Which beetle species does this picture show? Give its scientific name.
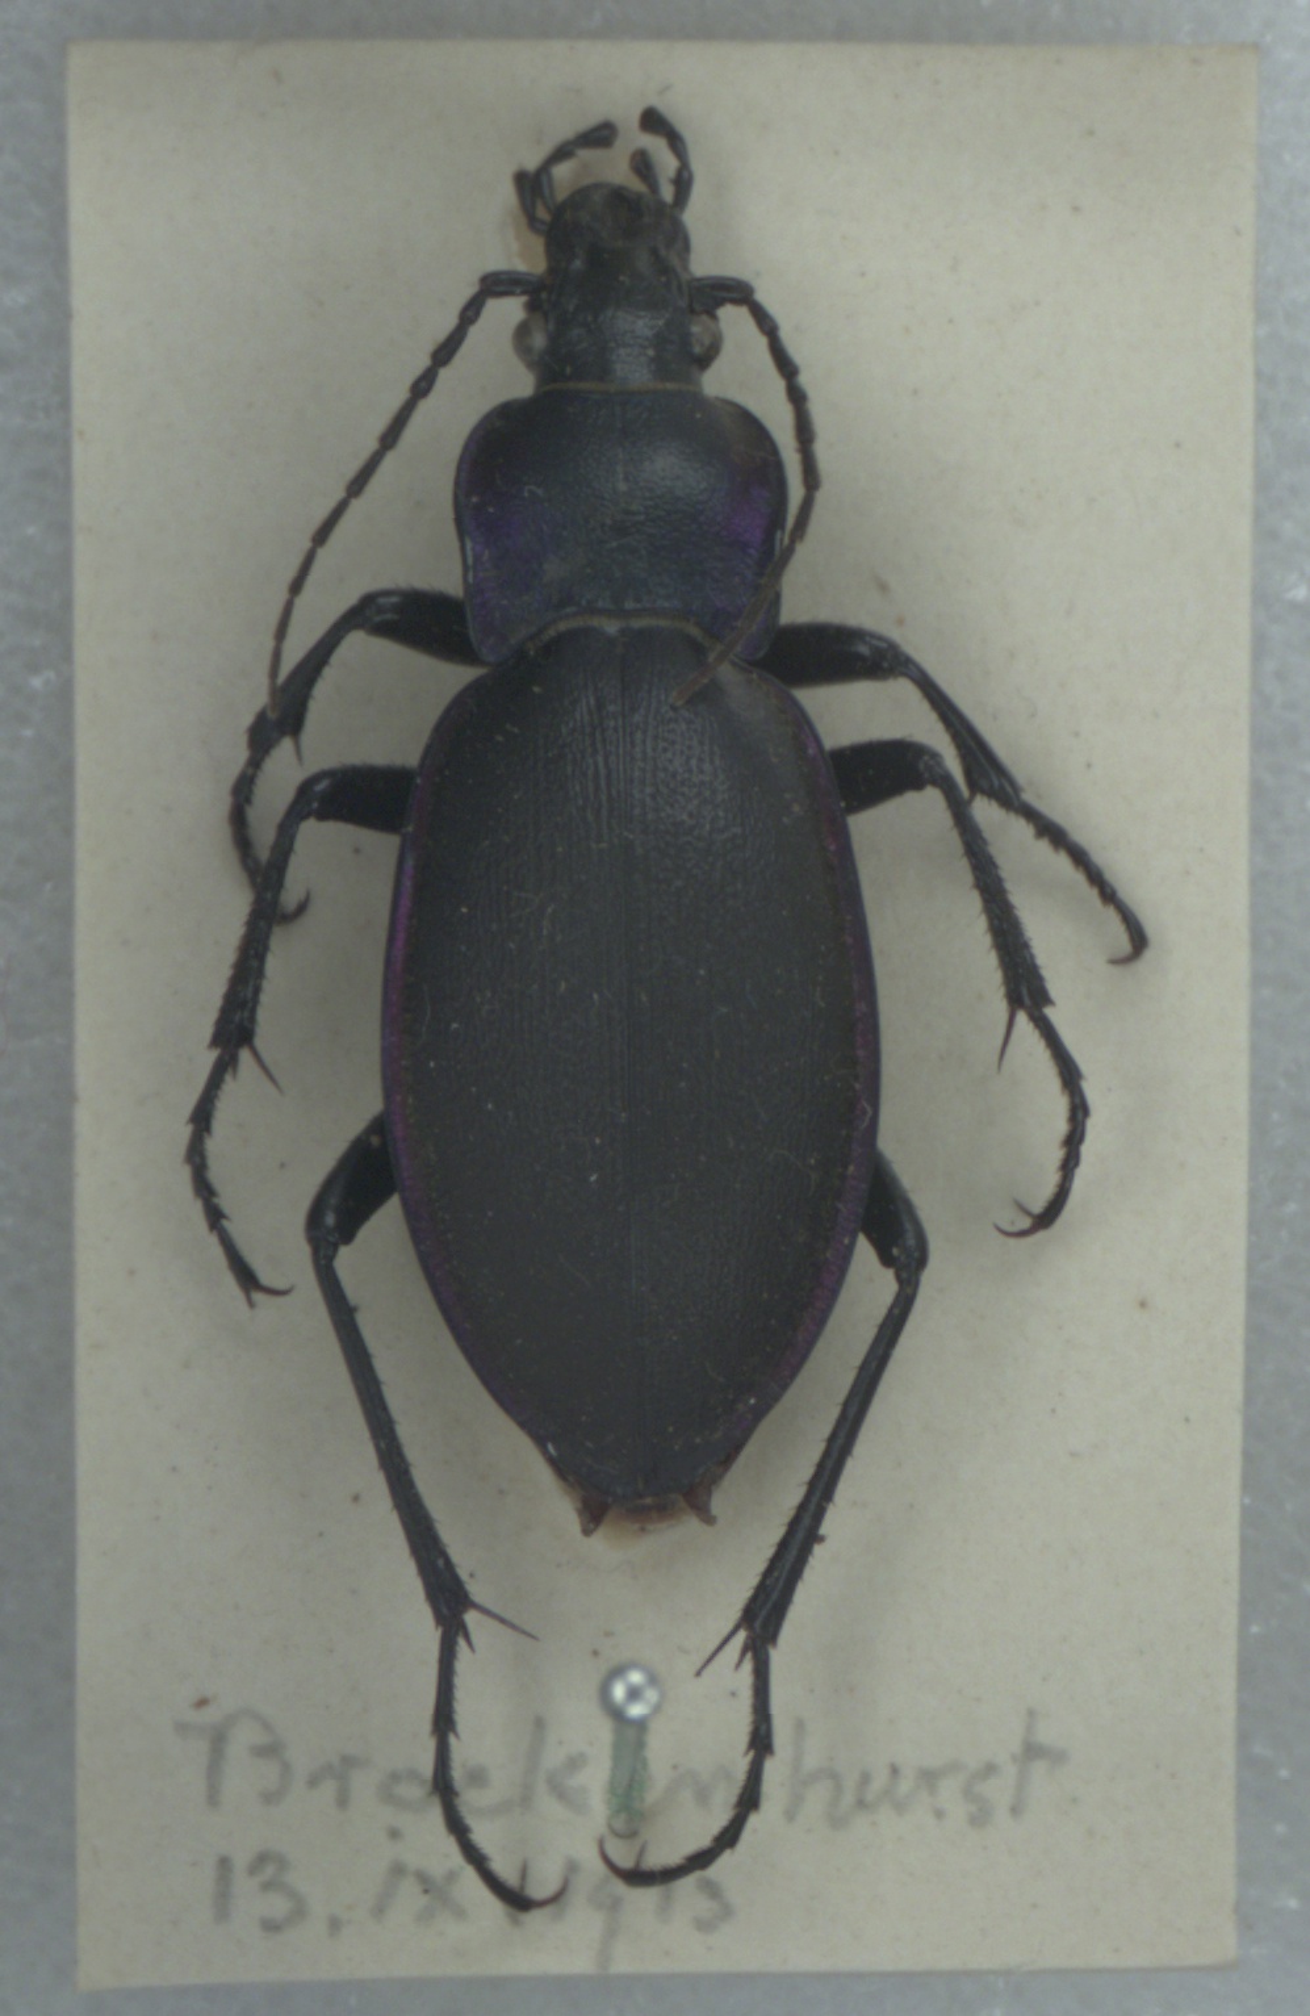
Carabus violaceus
